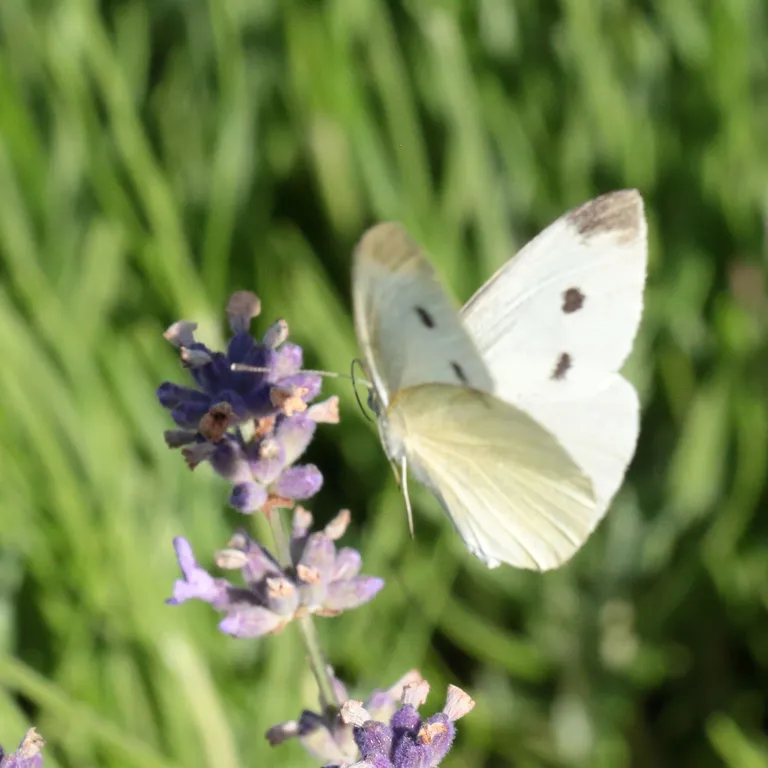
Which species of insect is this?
Pieris rapae
